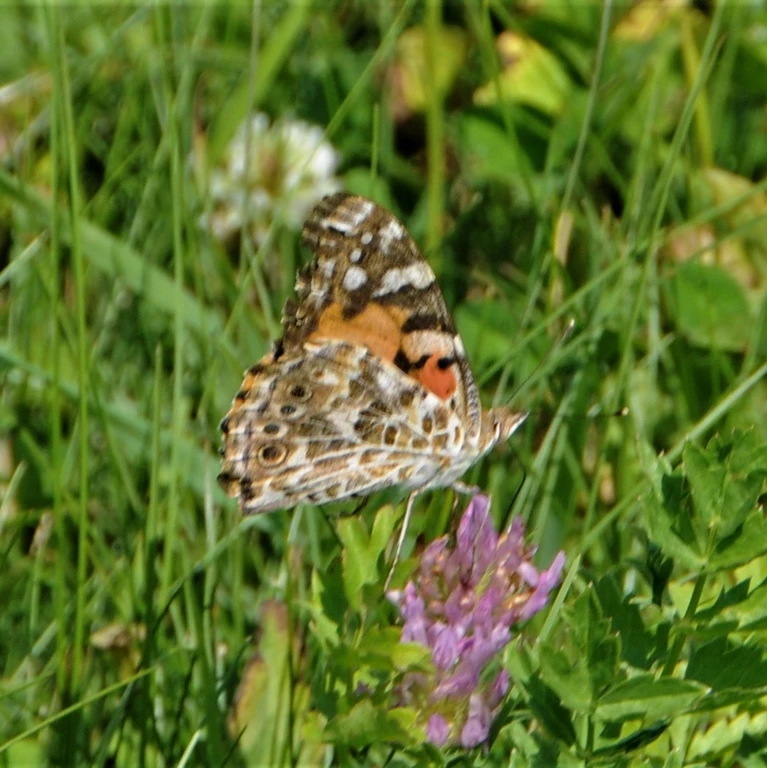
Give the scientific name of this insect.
Vanessa cardui
